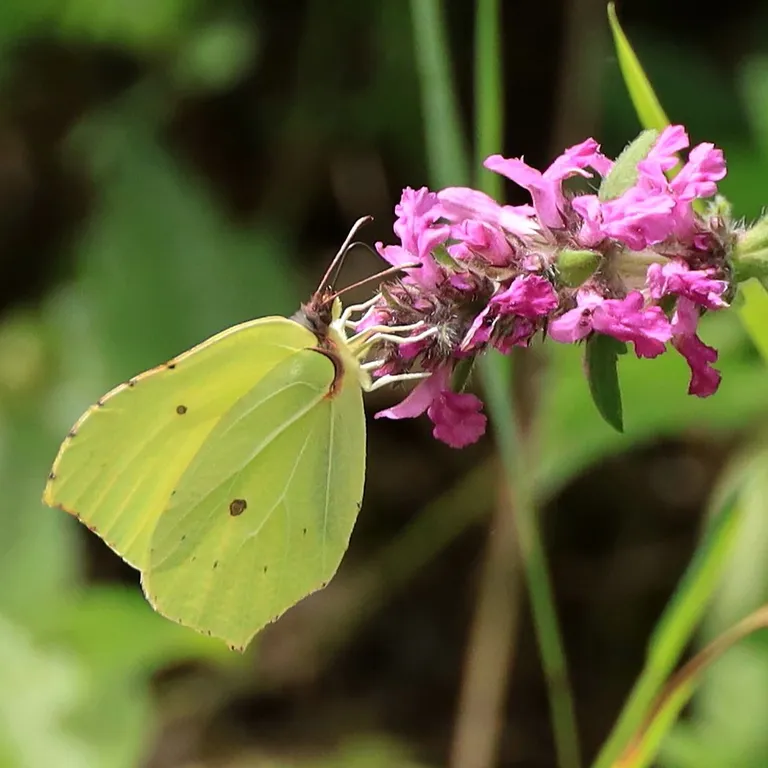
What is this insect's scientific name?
Gonepteryx rhamni
